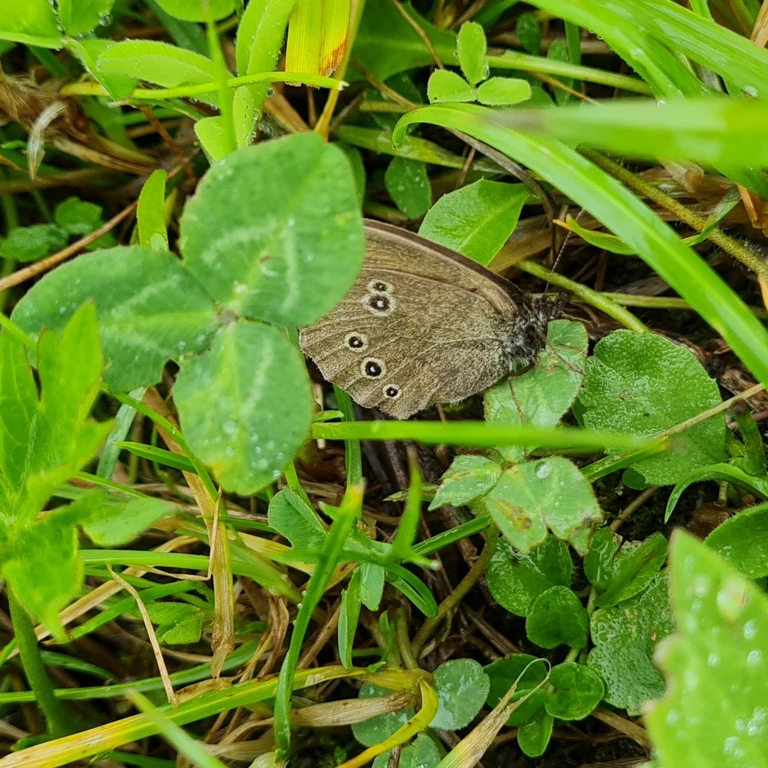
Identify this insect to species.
Aphantopus hyperantus
